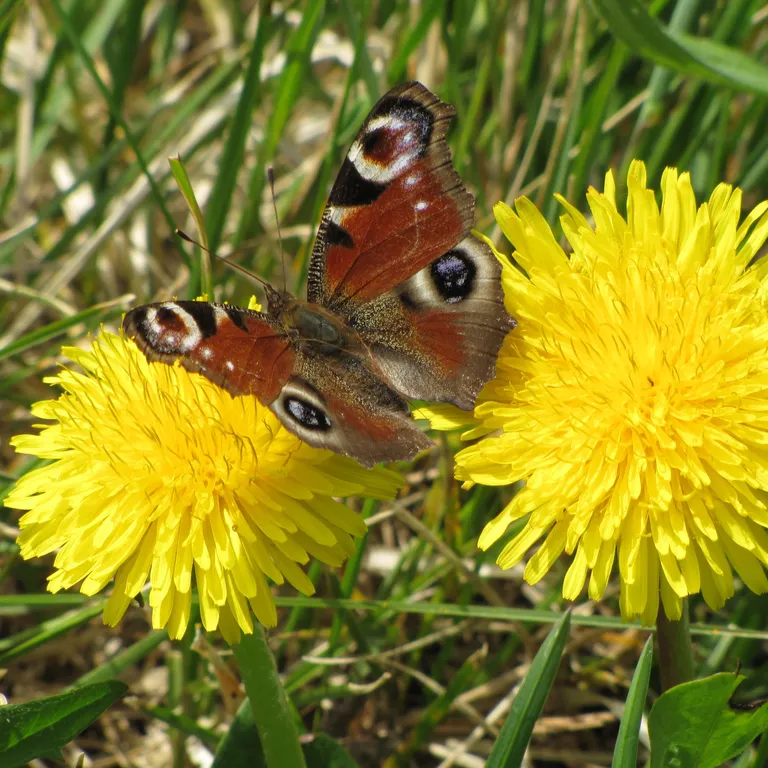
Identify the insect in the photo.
Aglais io
